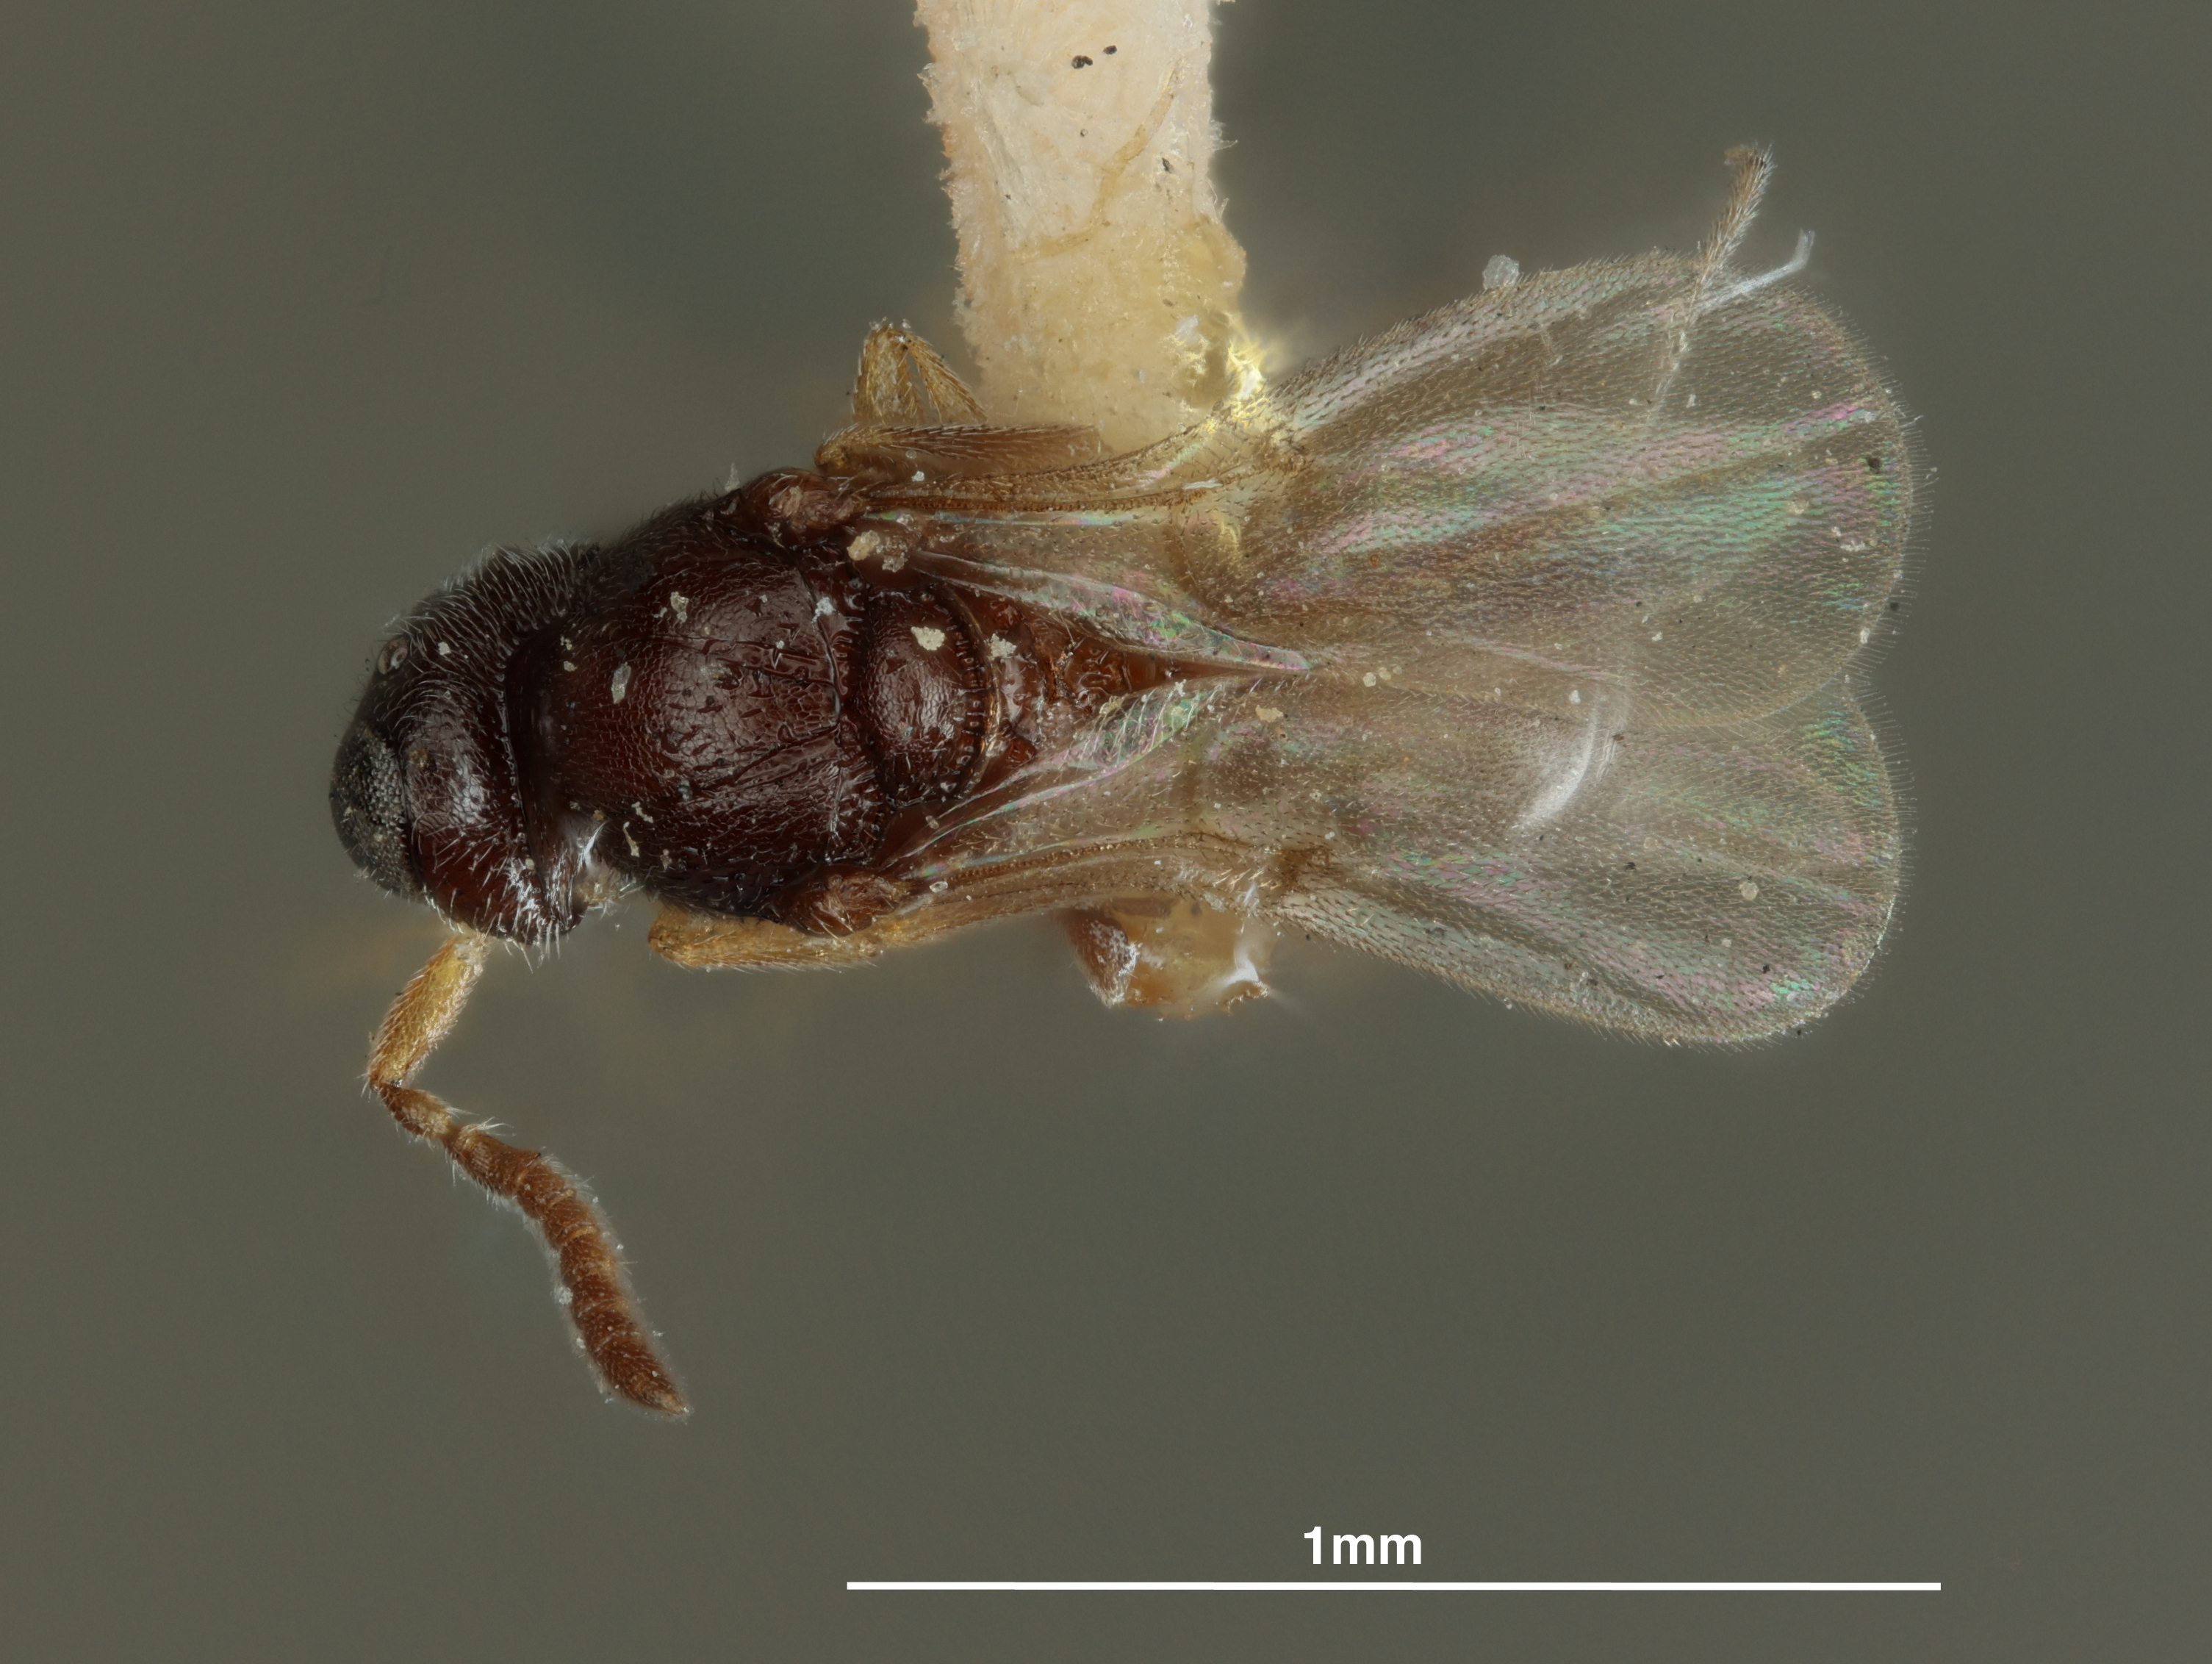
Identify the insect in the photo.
Monocrita carinata
